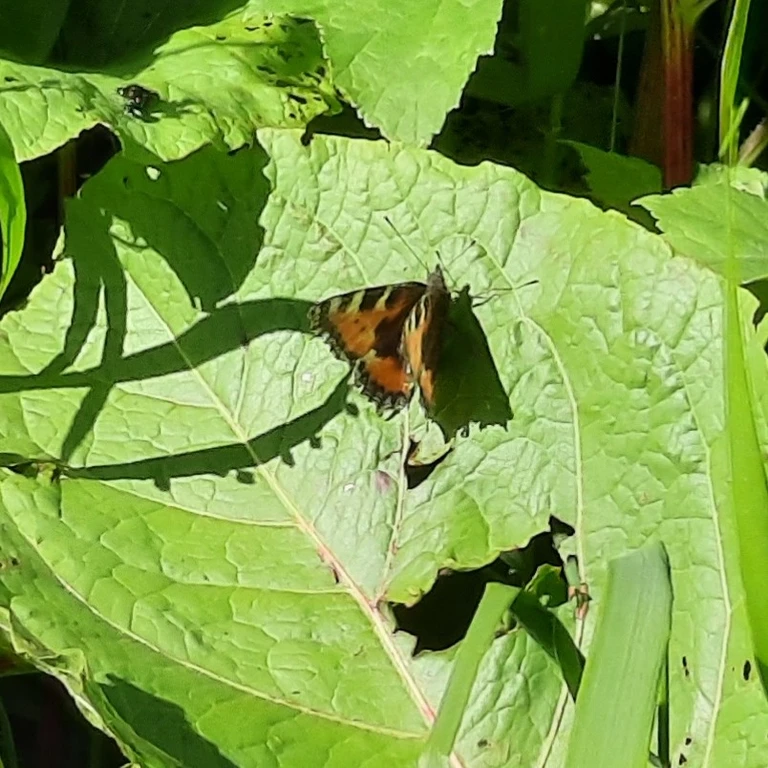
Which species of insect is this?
Aglais urticae
